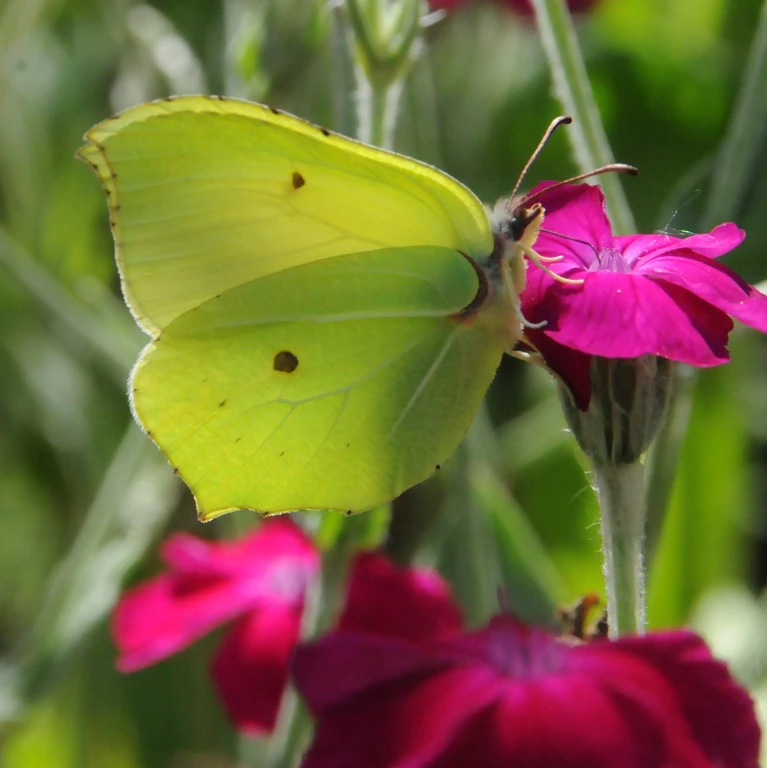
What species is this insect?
Gonepteryx rhamni
